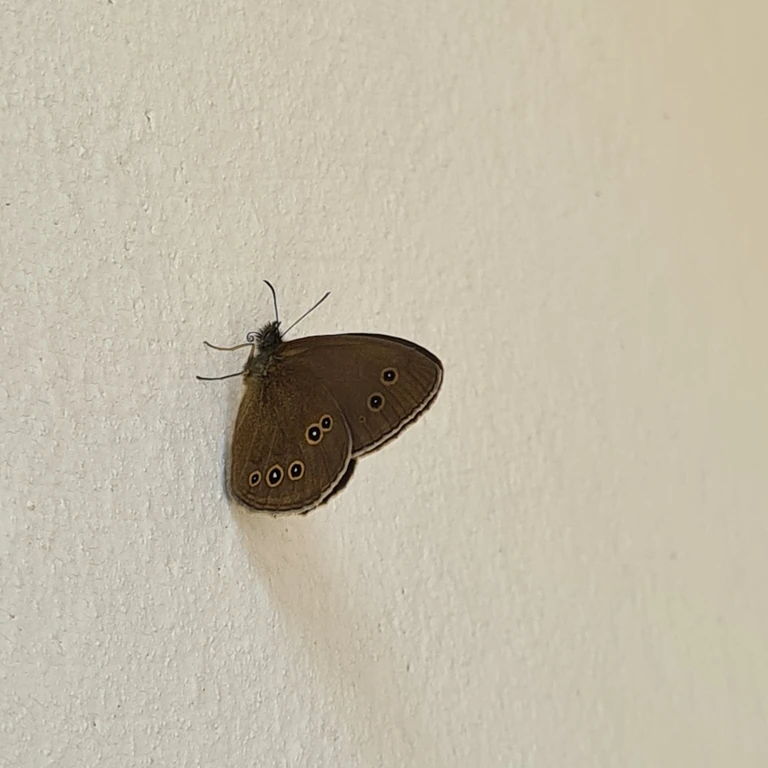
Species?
Aphantopus hyperantus
